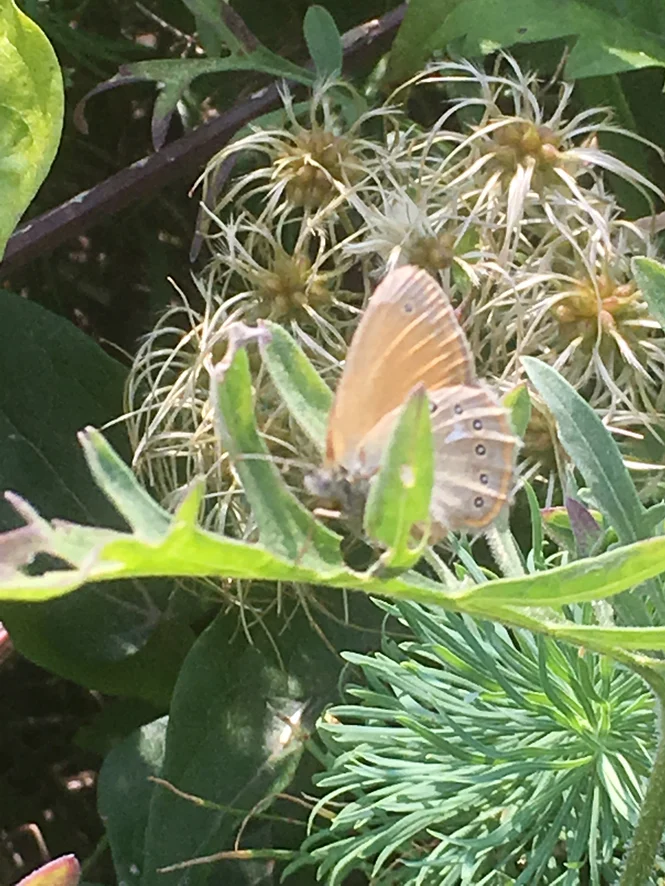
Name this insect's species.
Coenonympha glycerion (also Coenonympha iphis)
